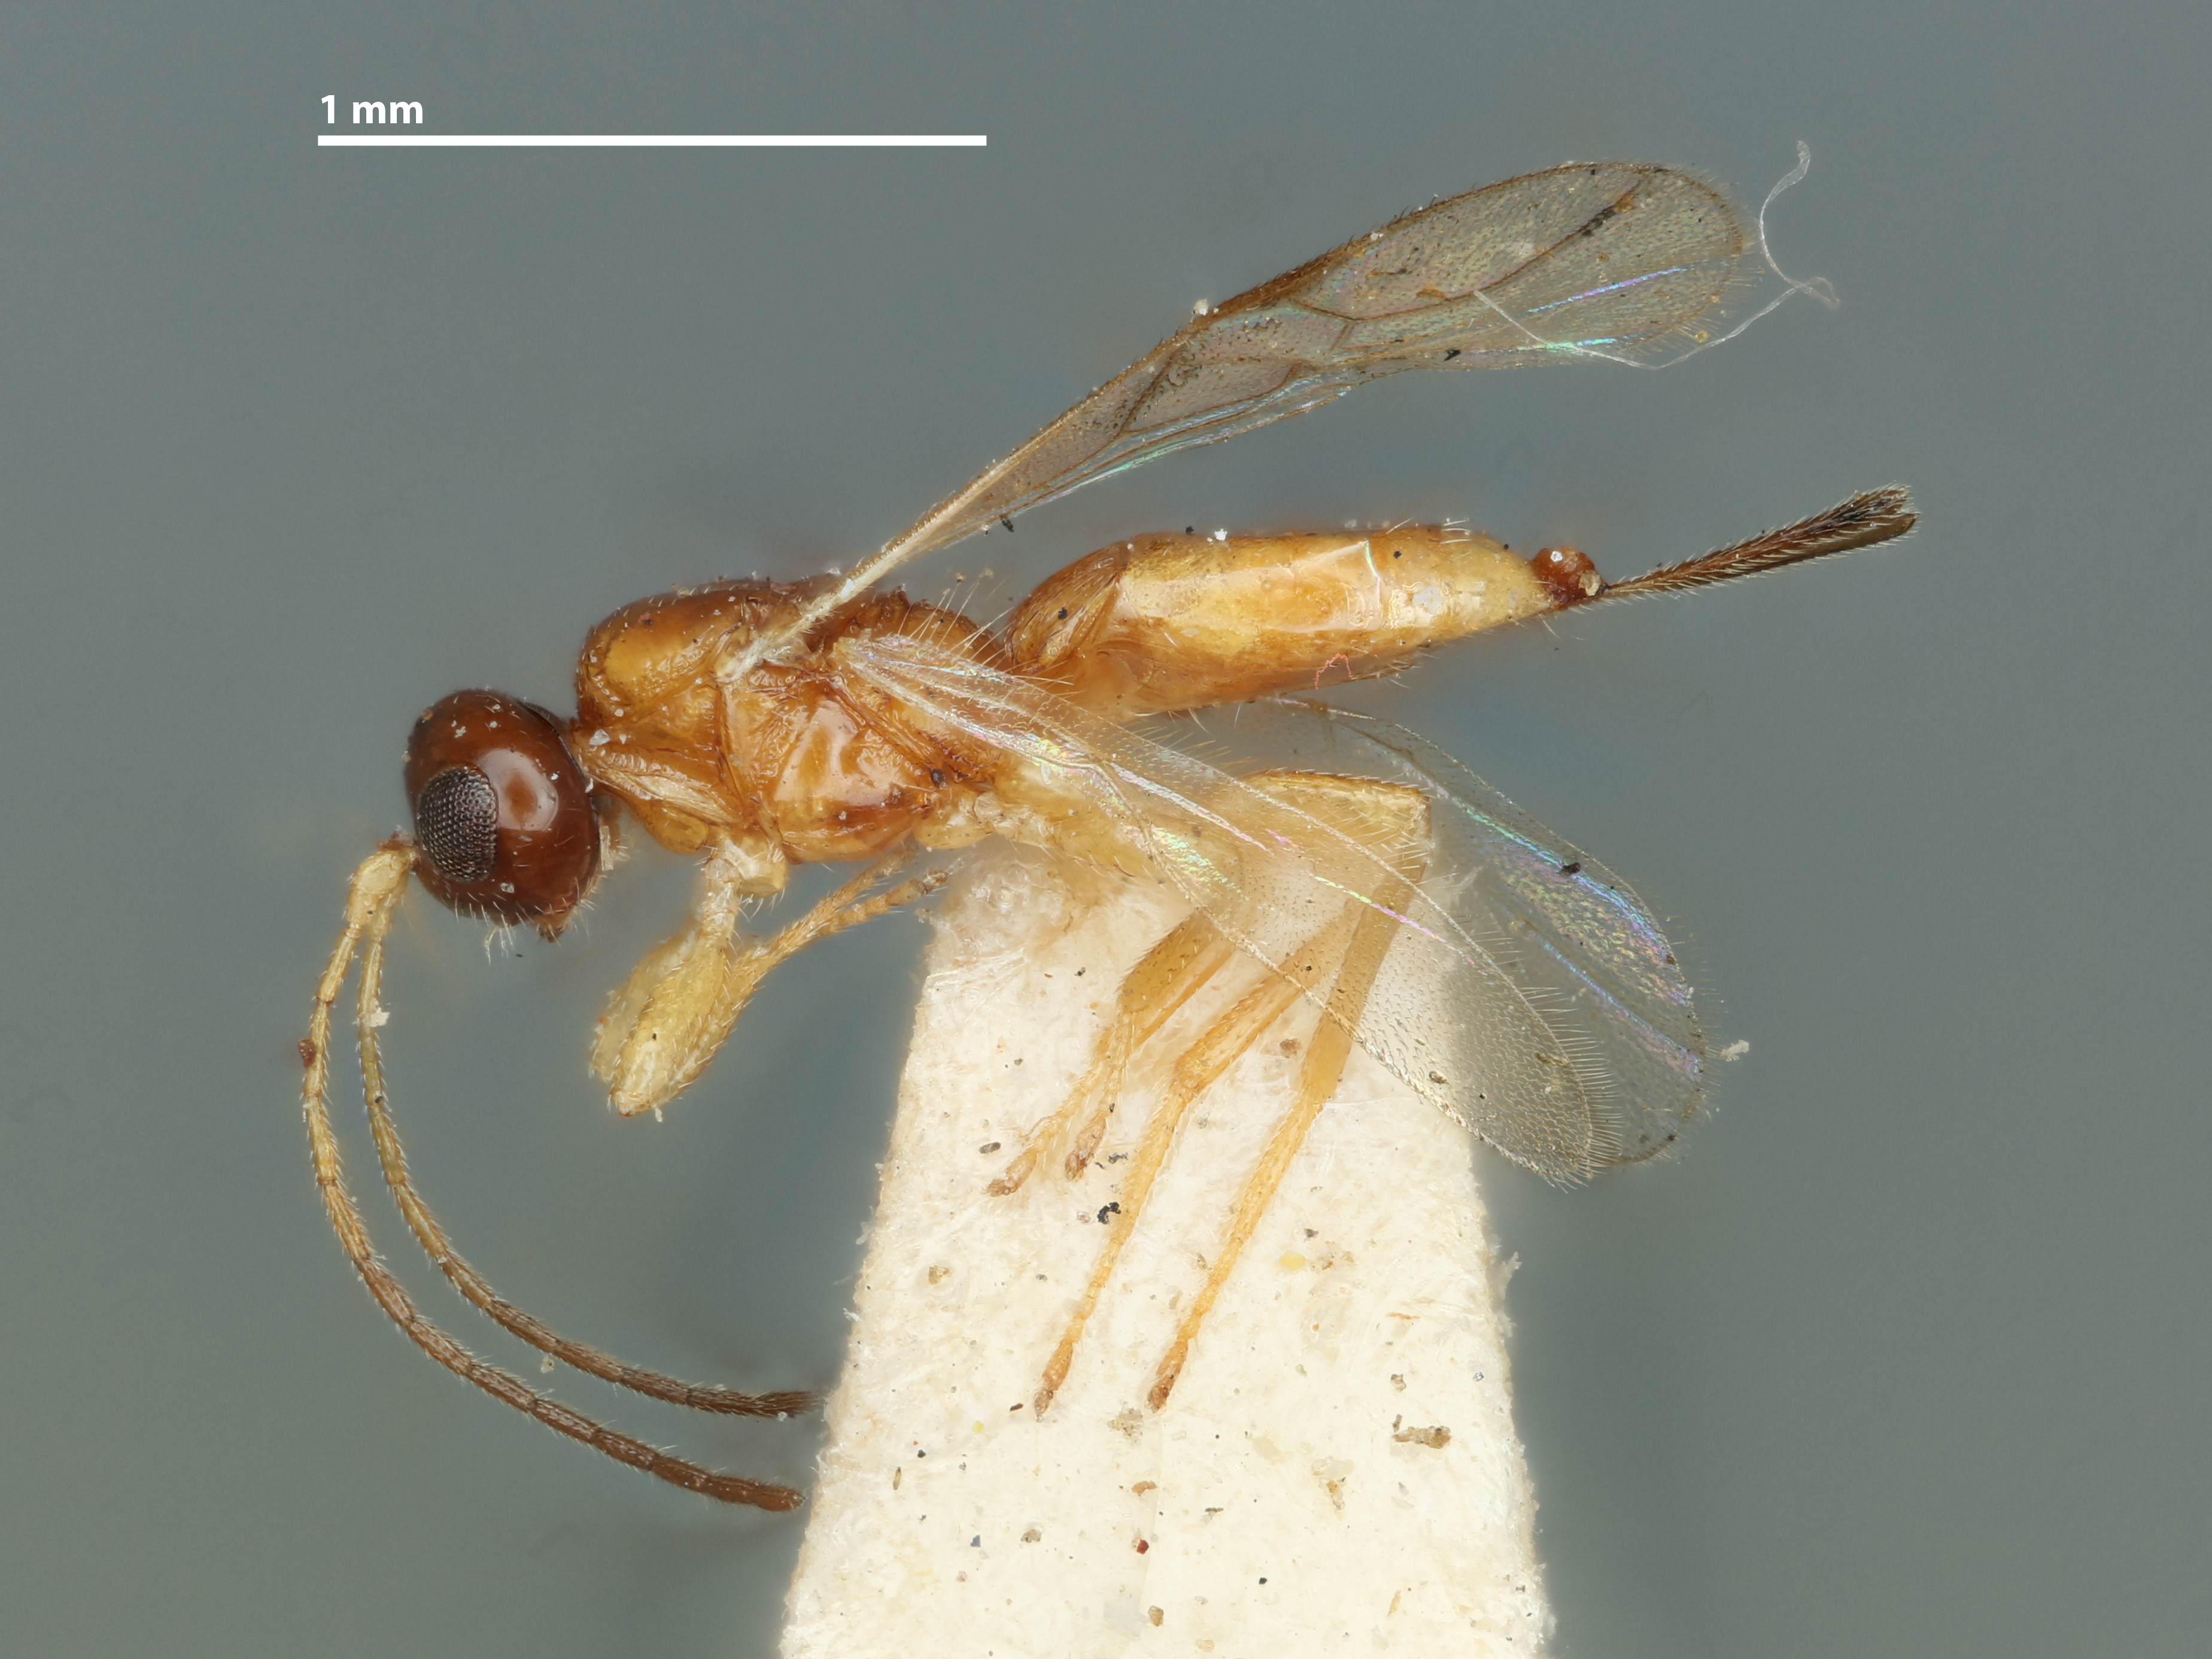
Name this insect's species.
Ecphylus nigriceps
